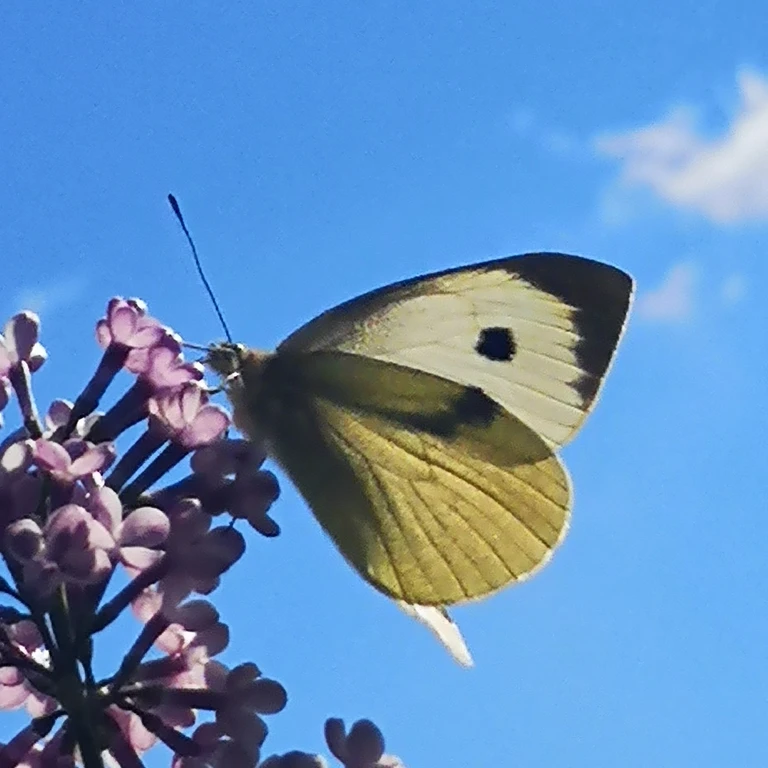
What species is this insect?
Pieris brassicae
